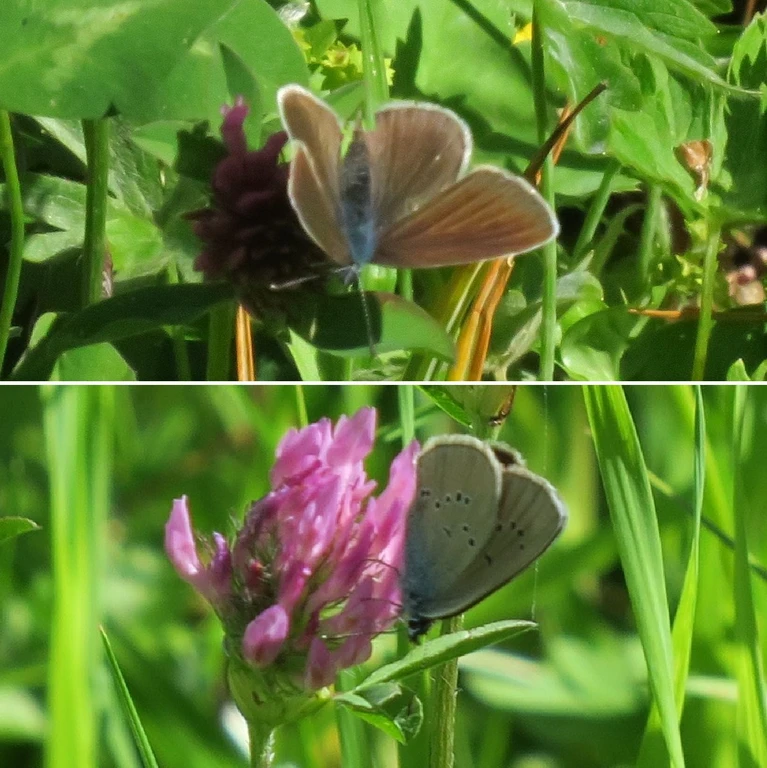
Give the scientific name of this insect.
Cyaniris semiargus
